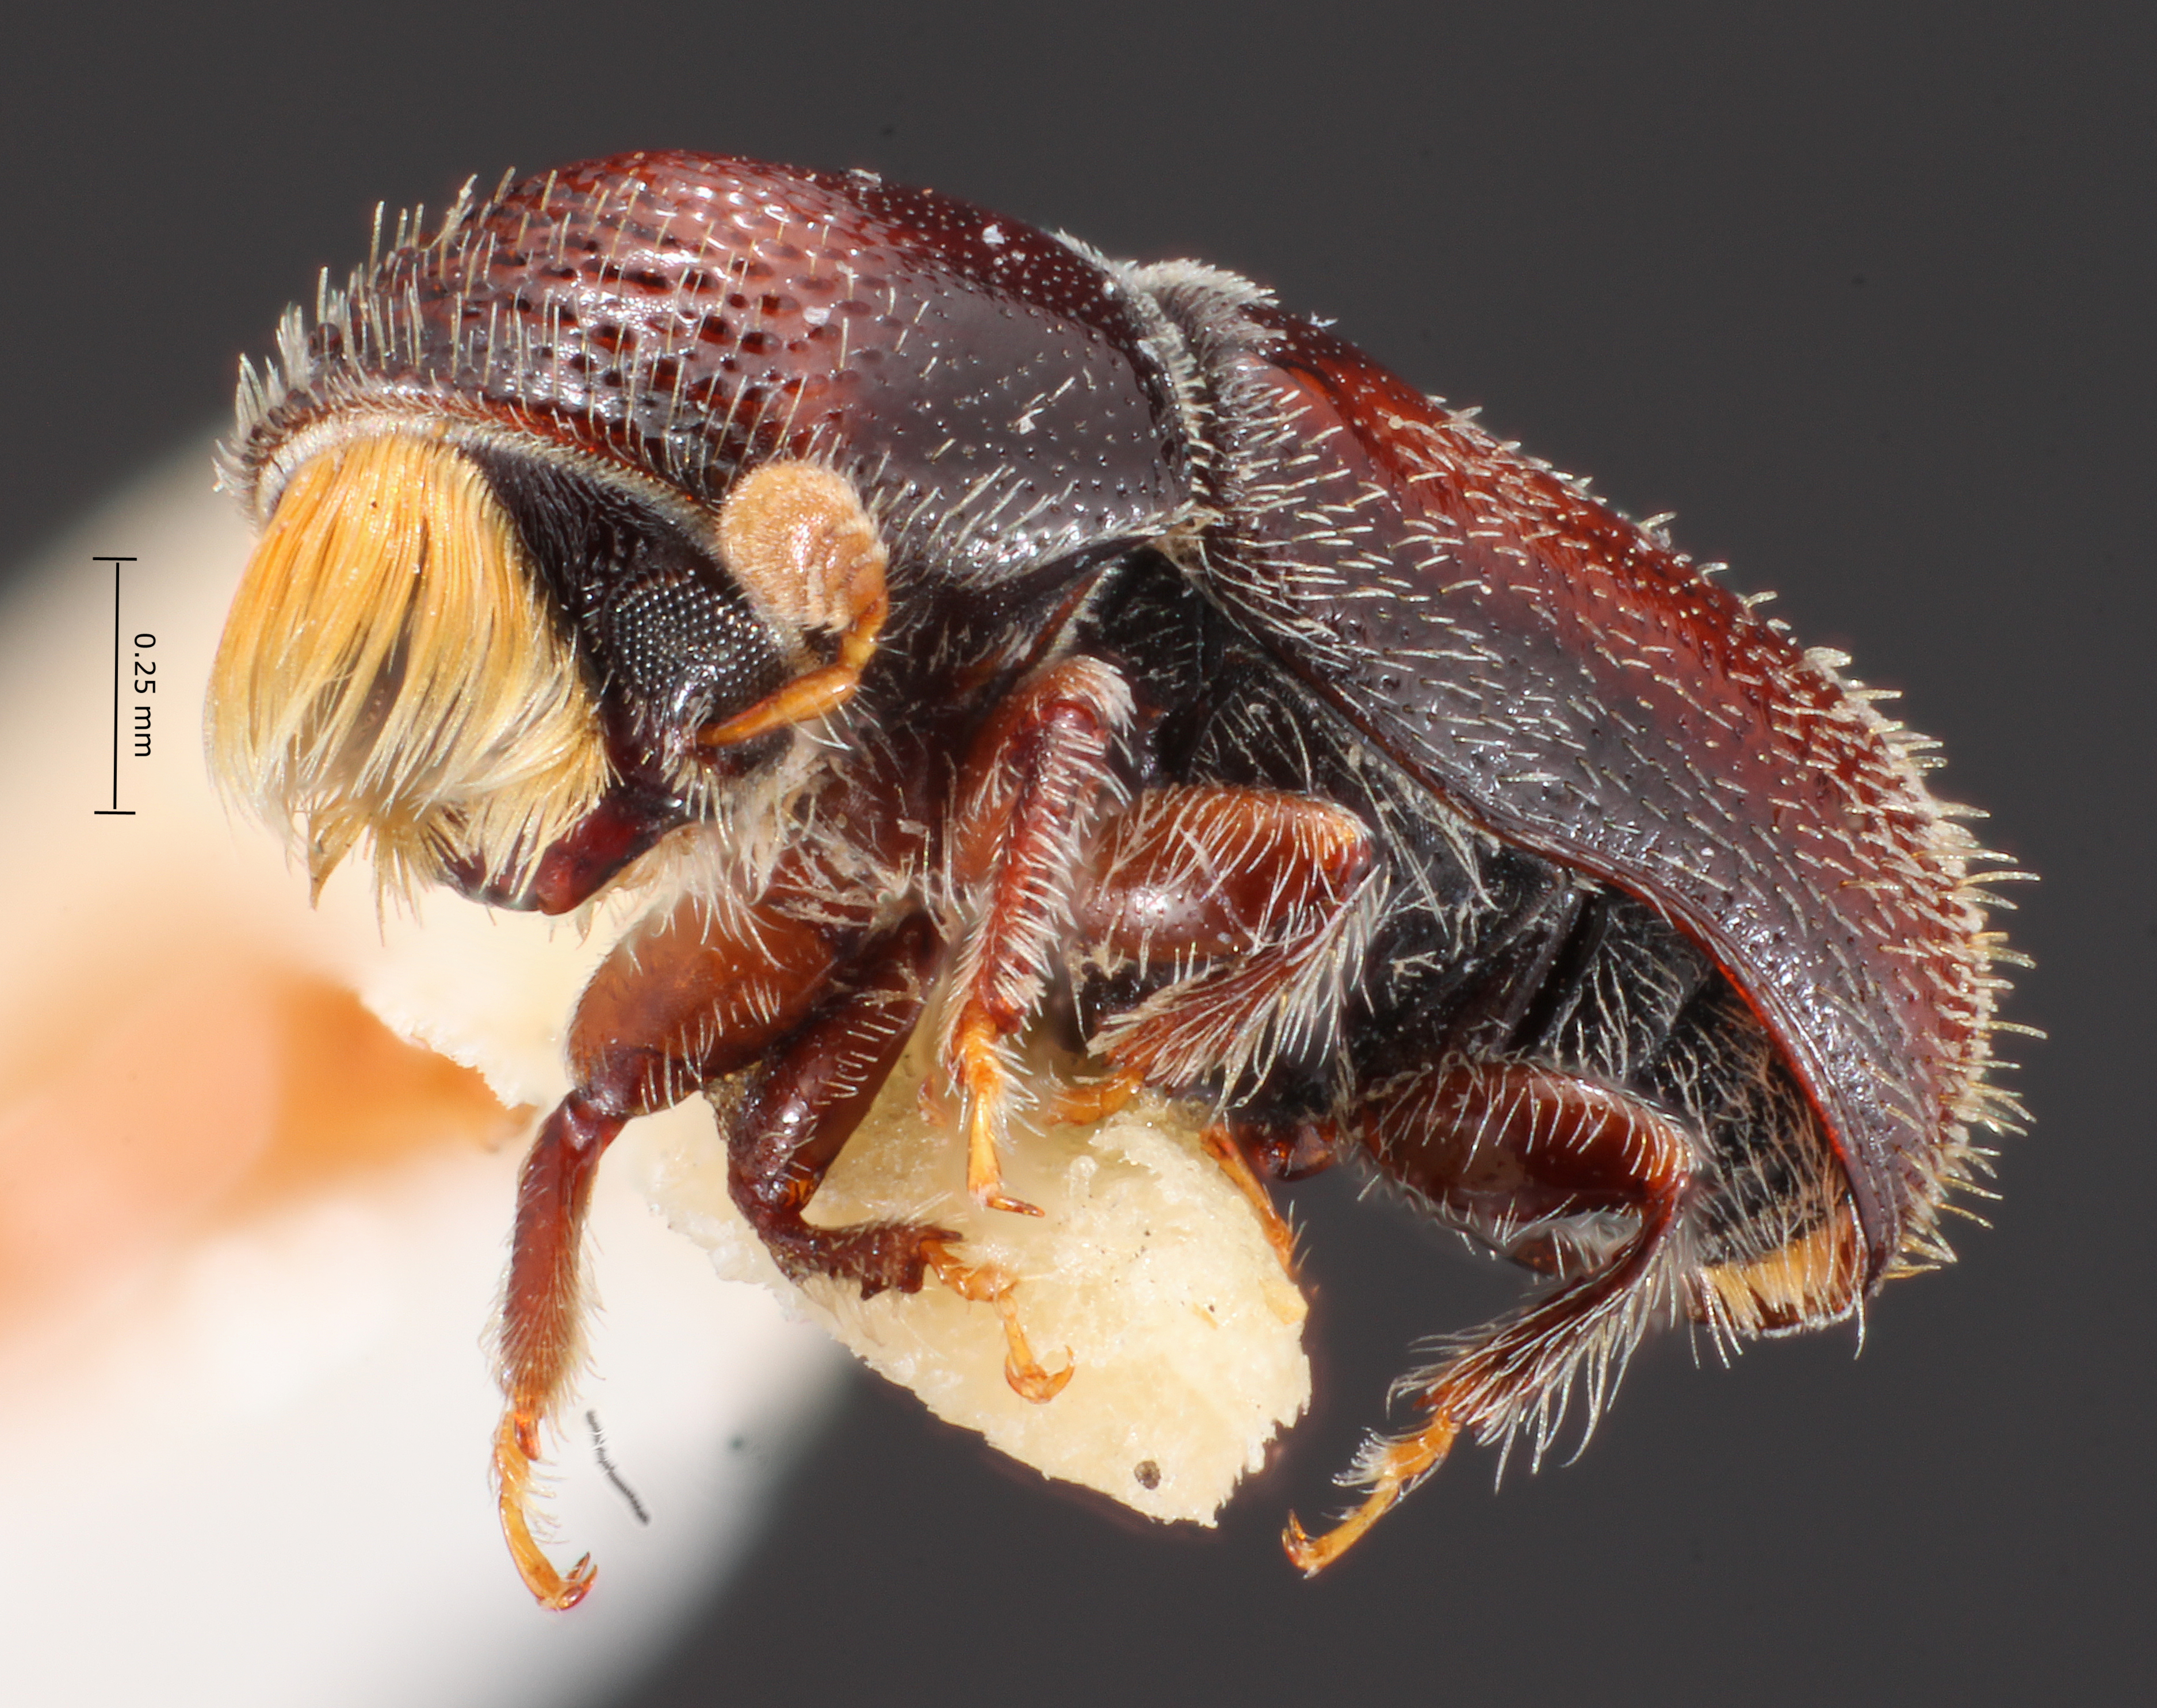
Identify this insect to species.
Pseudopityophthorus yavapaii
